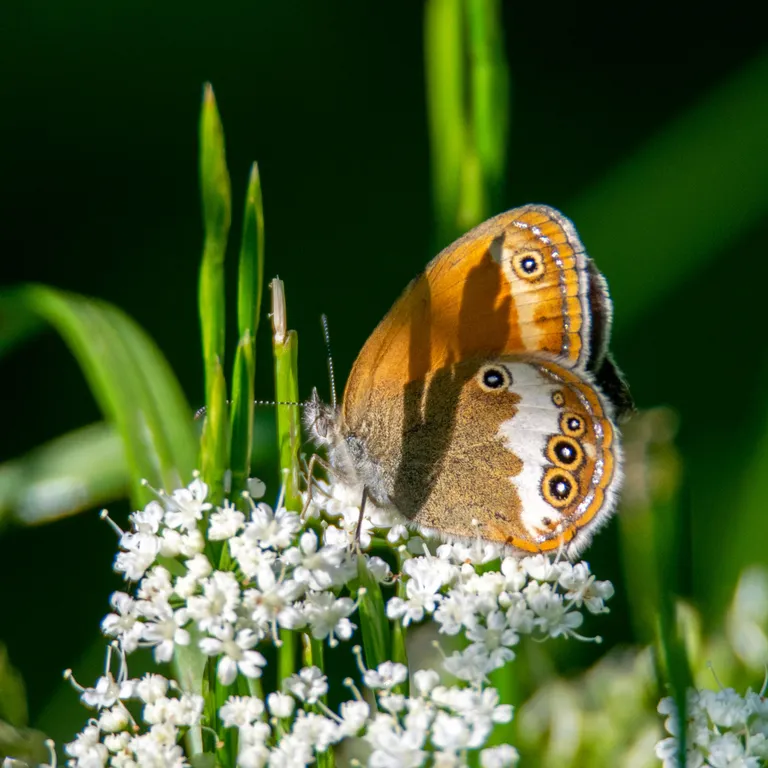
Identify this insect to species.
Coenonympha arcania
